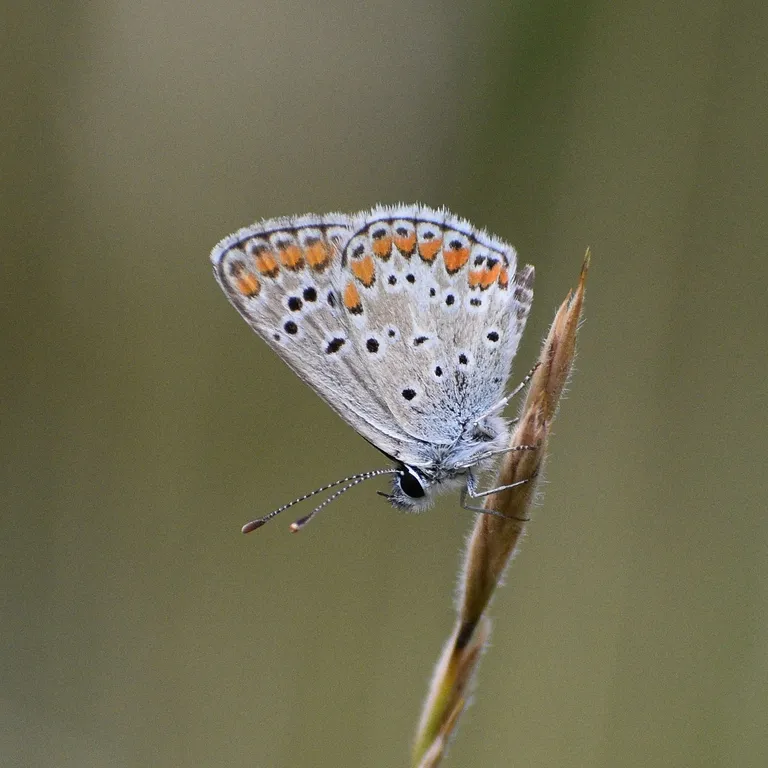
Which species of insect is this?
Aricia agestis/artaxerxes
